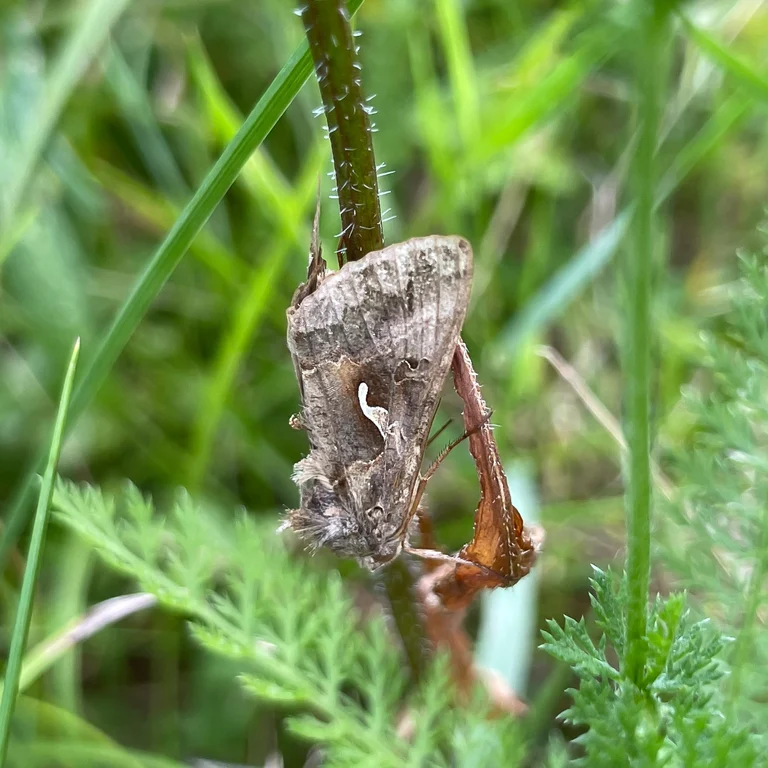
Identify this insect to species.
Autographa gamma
